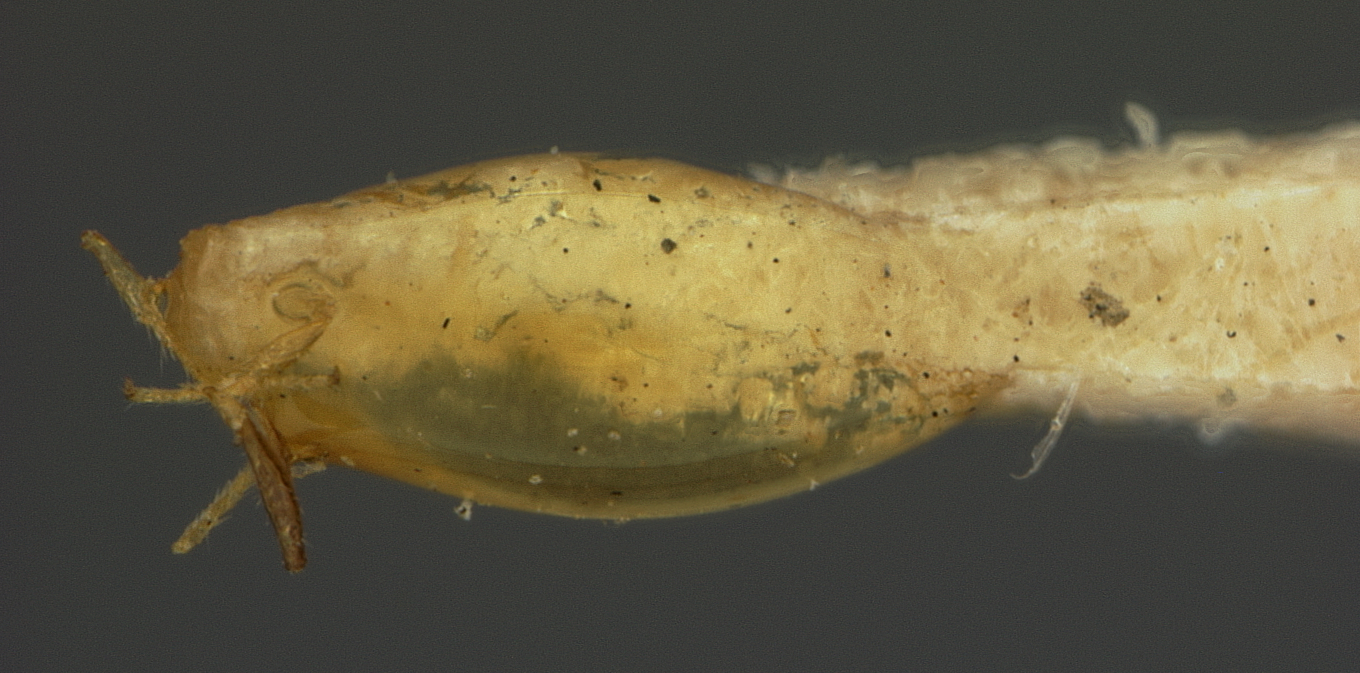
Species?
Cerocephala pityophthori
